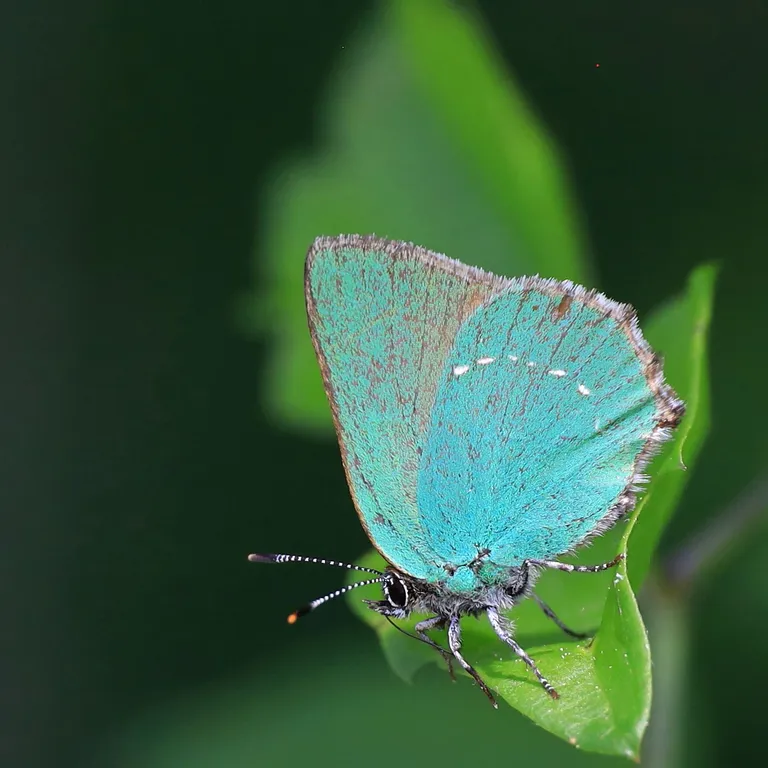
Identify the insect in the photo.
Callophrys rubi
